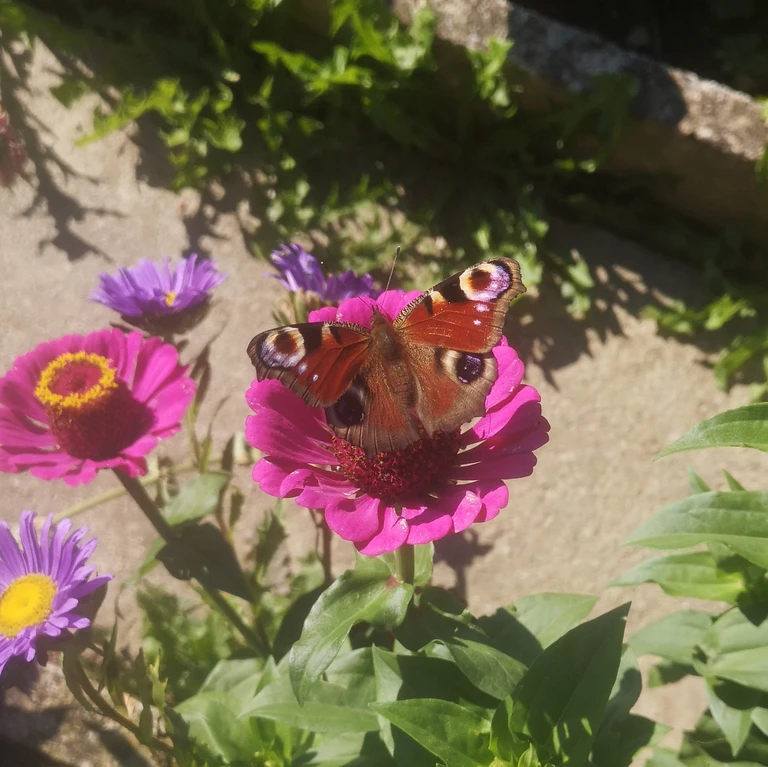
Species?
Aglais io
